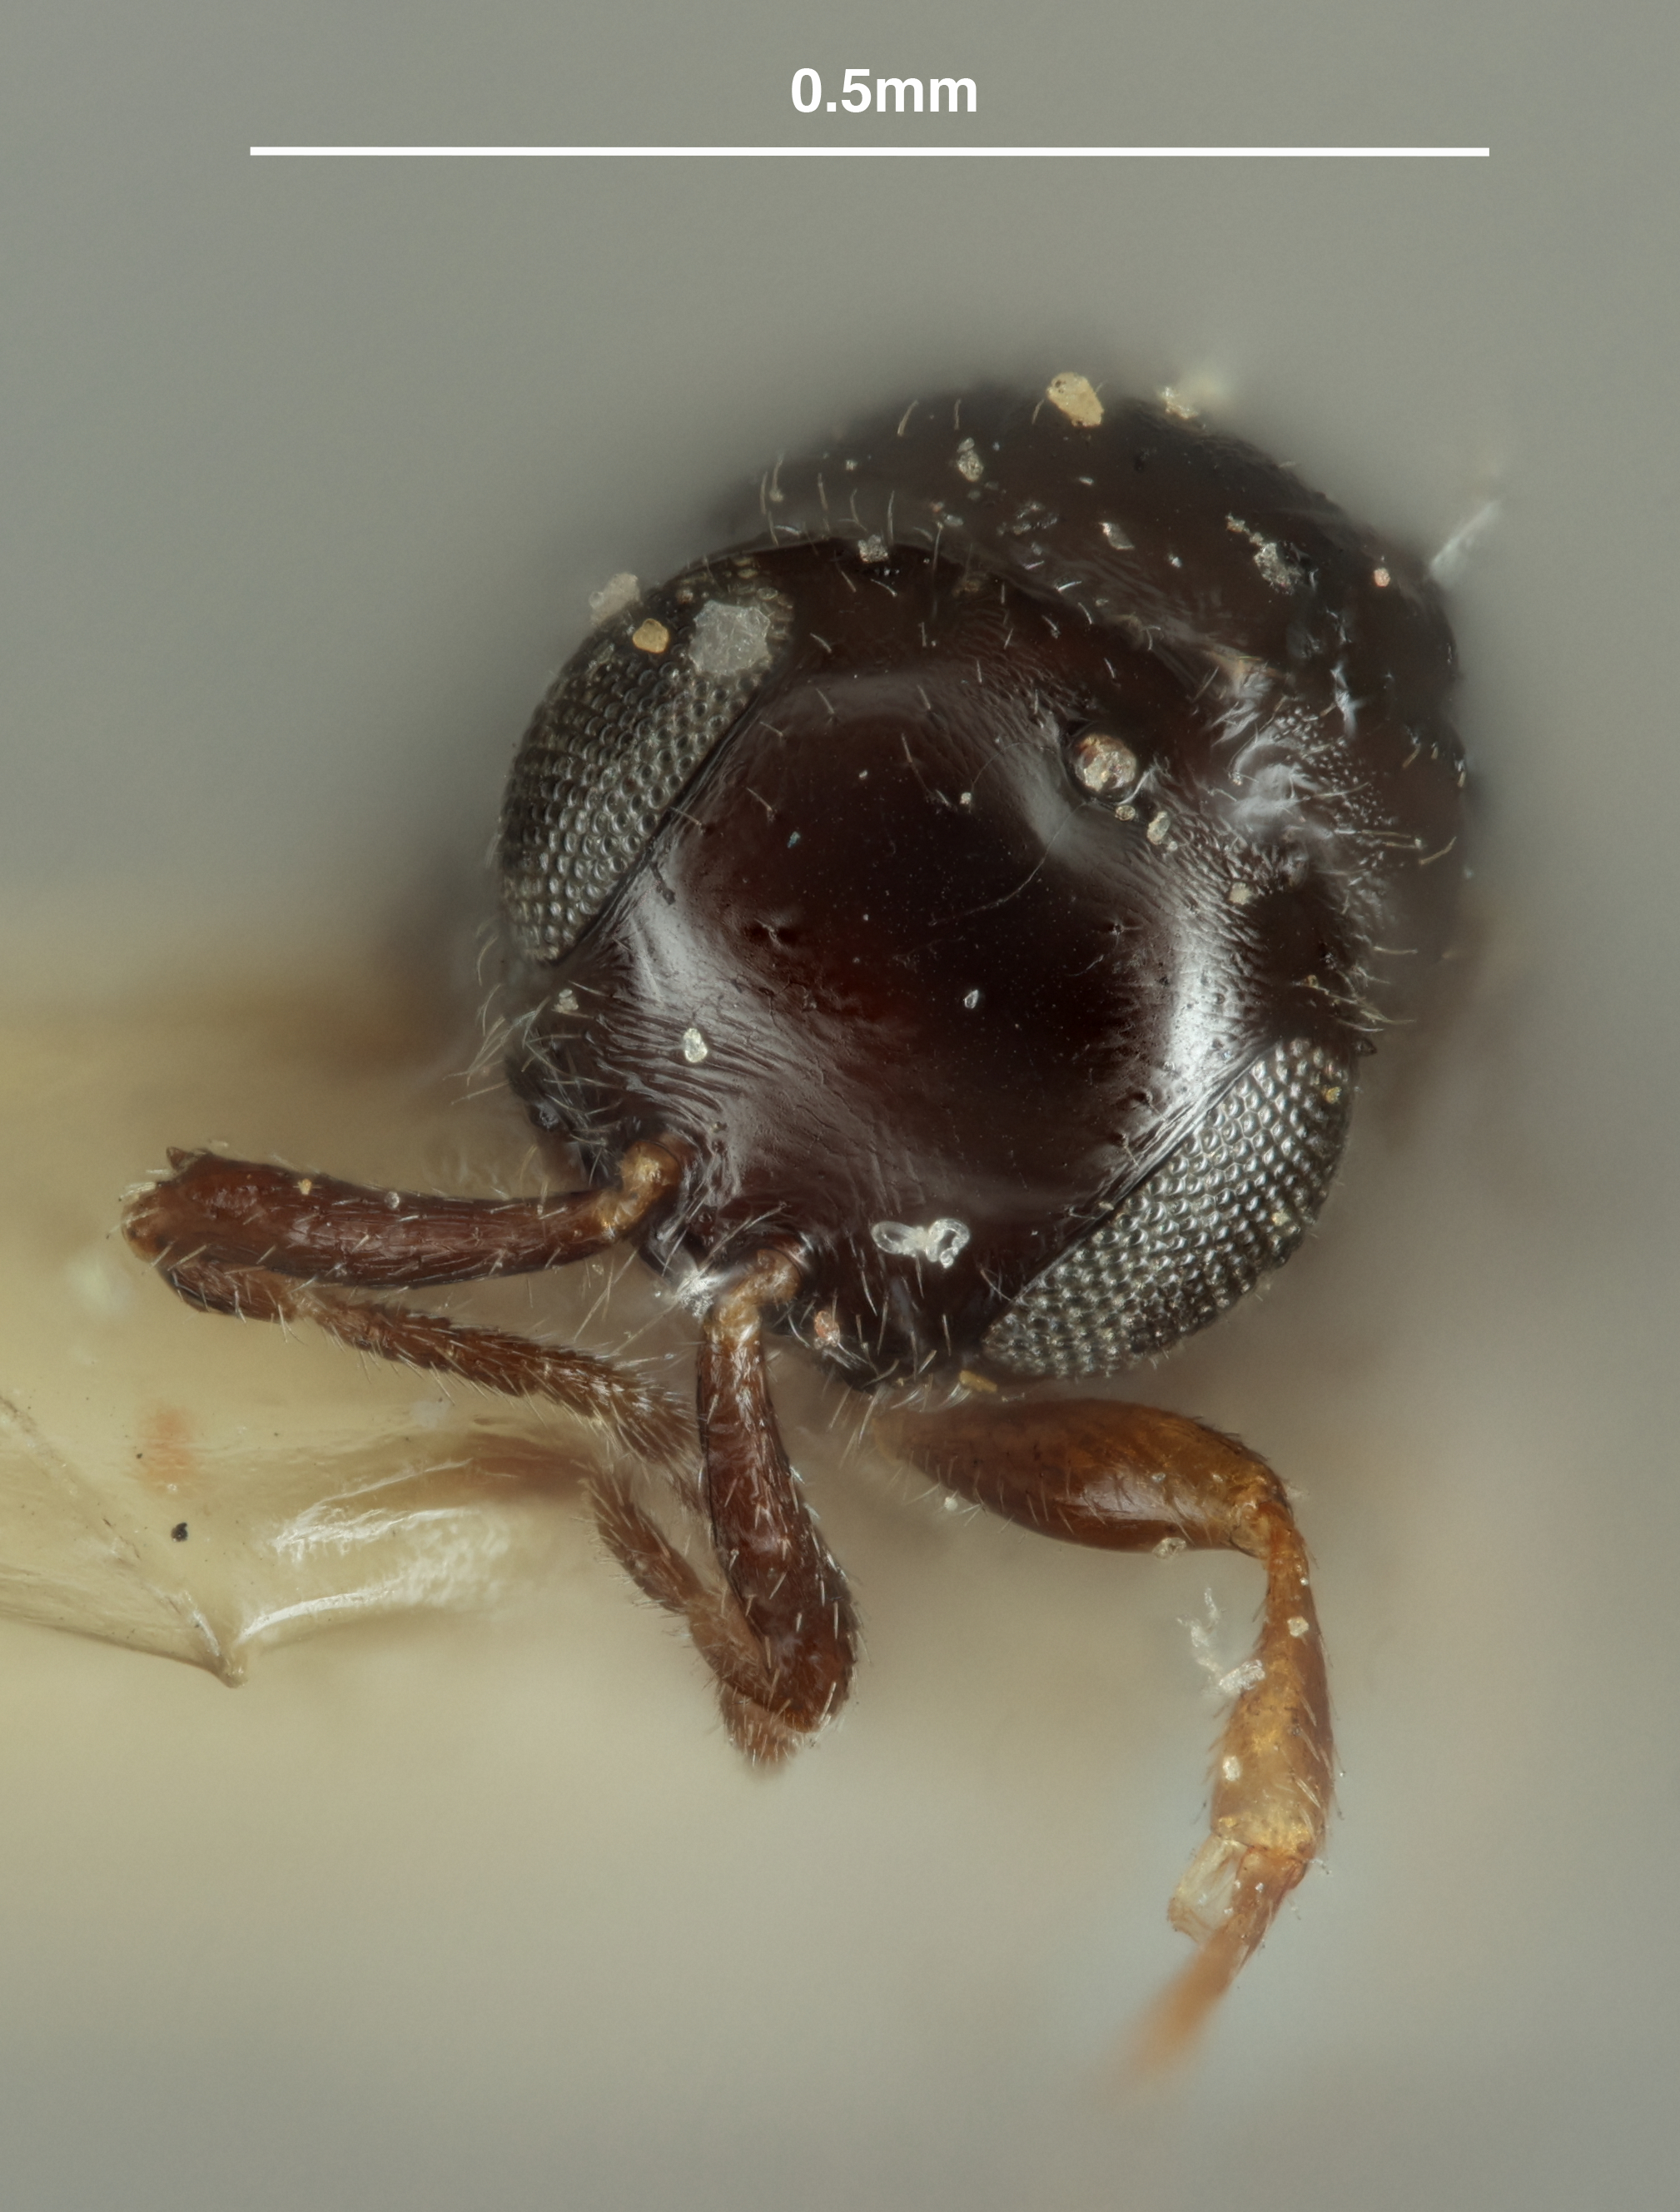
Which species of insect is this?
Polygnotus coloradensis
